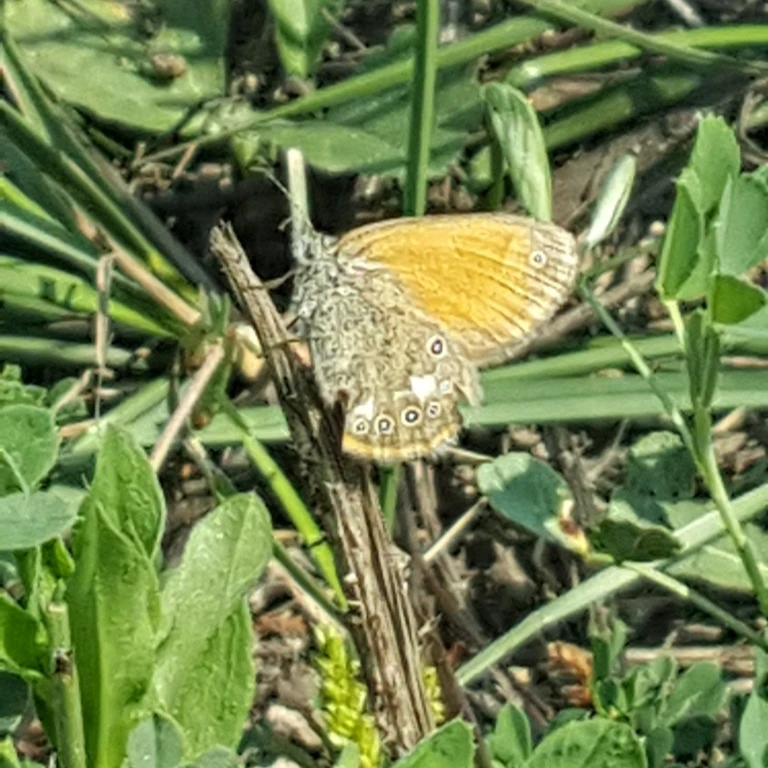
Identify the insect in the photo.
Coenonympha glycerion (also Coenonympha iphis)
